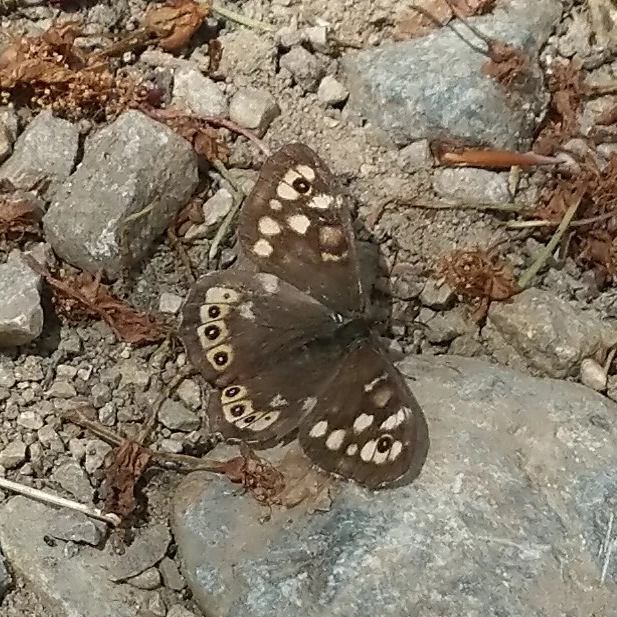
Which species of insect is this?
Pararge aegeria
